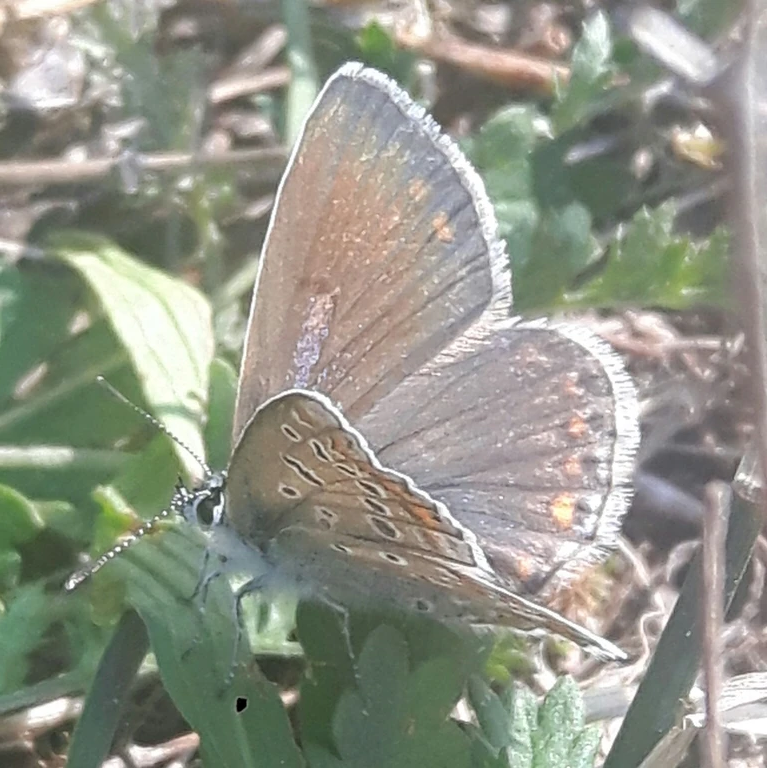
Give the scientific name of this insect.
Polyommatus icarus
